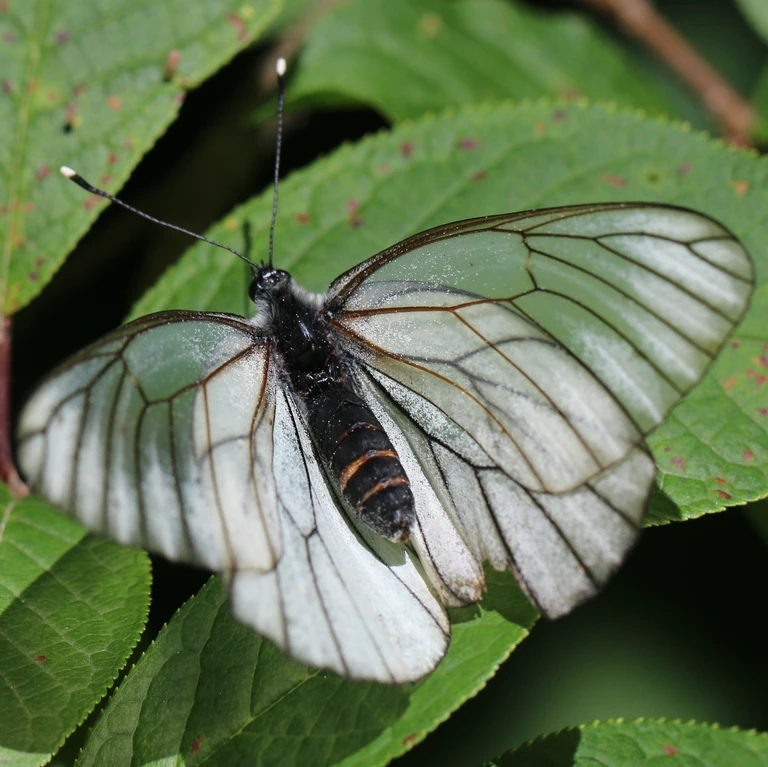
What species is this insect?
Aporia crataegi
